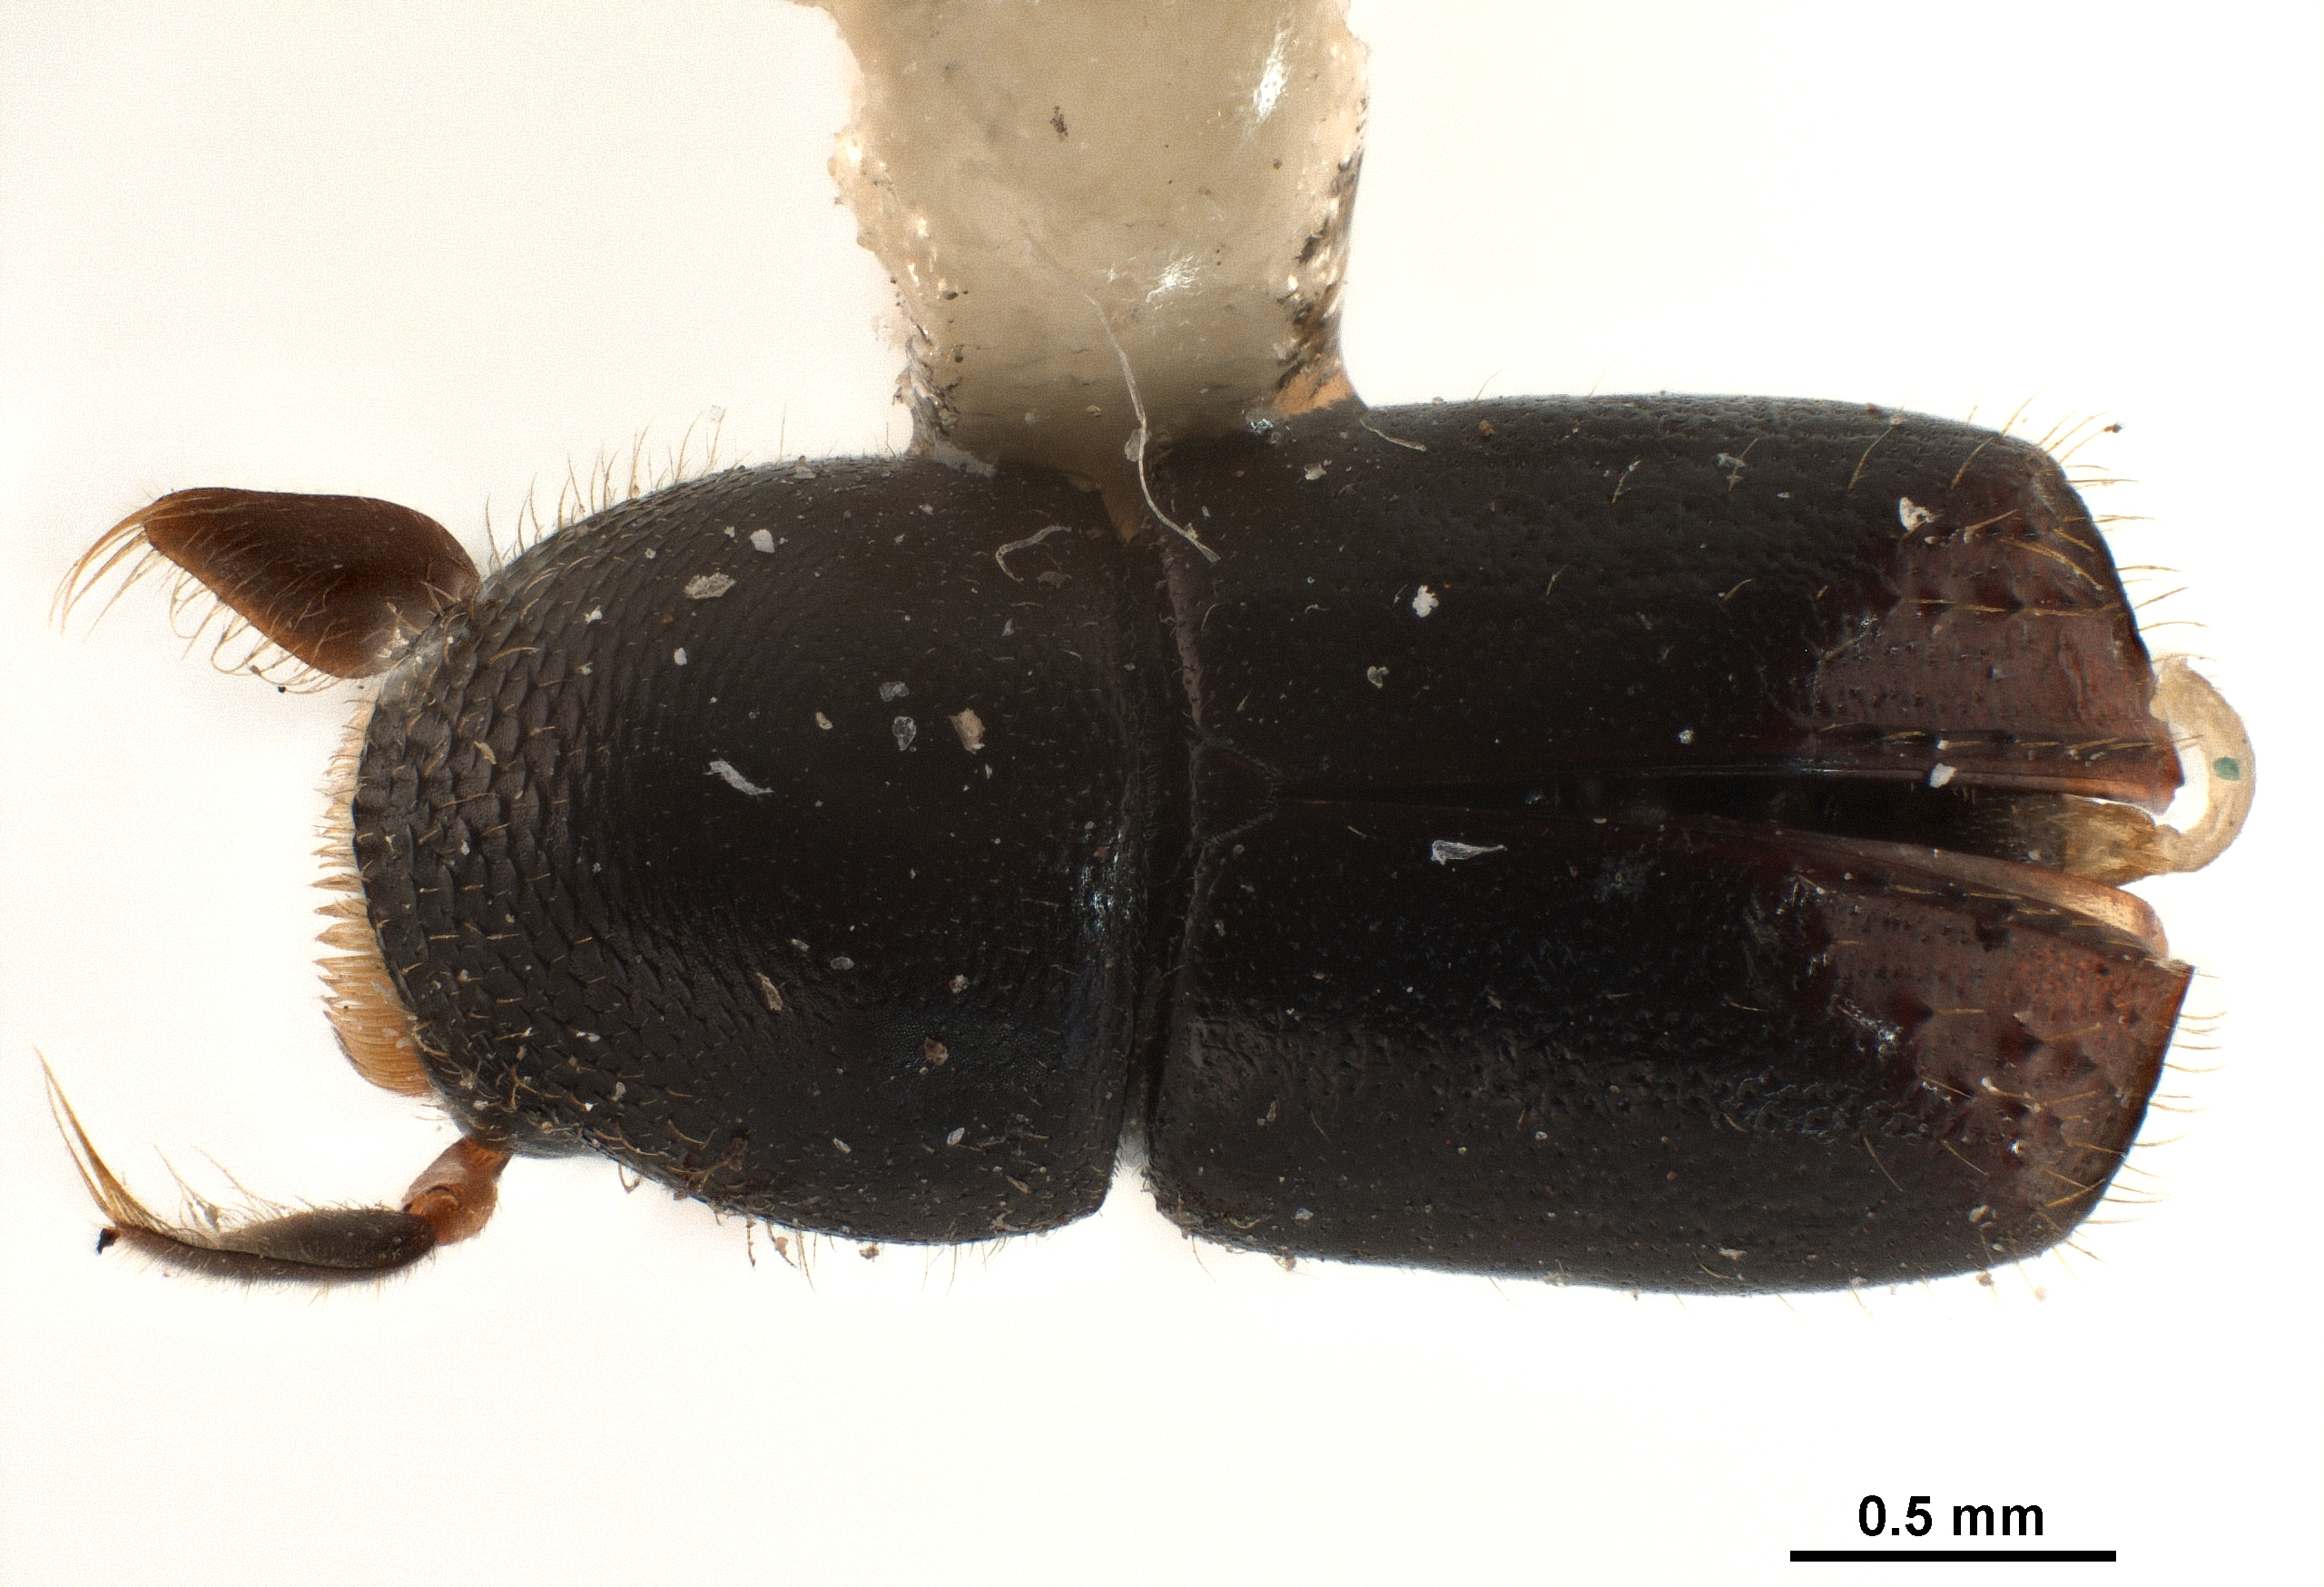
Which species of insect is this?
Corthyloxiphus obesus
